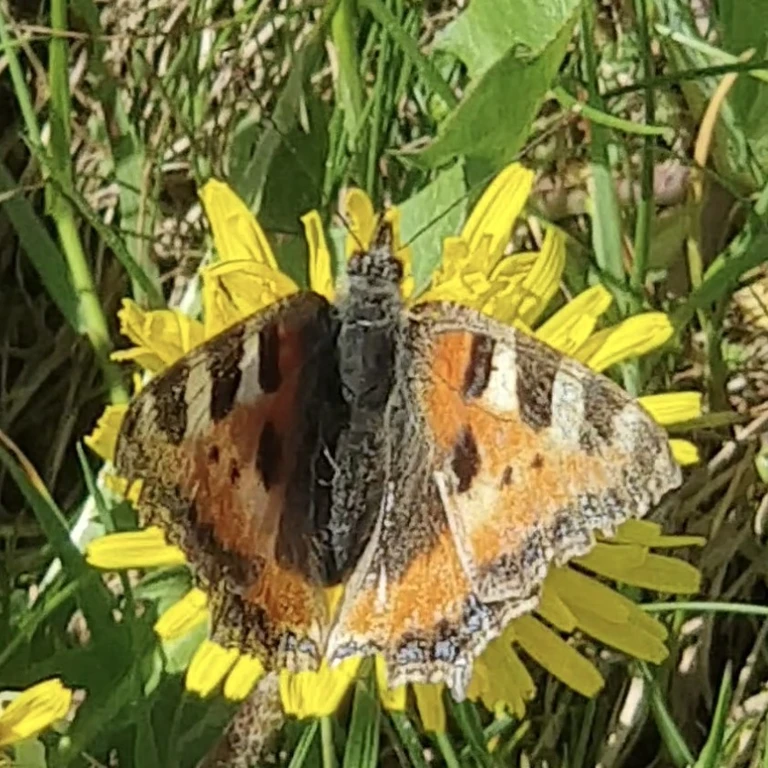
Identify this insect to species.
Aglais urticae
